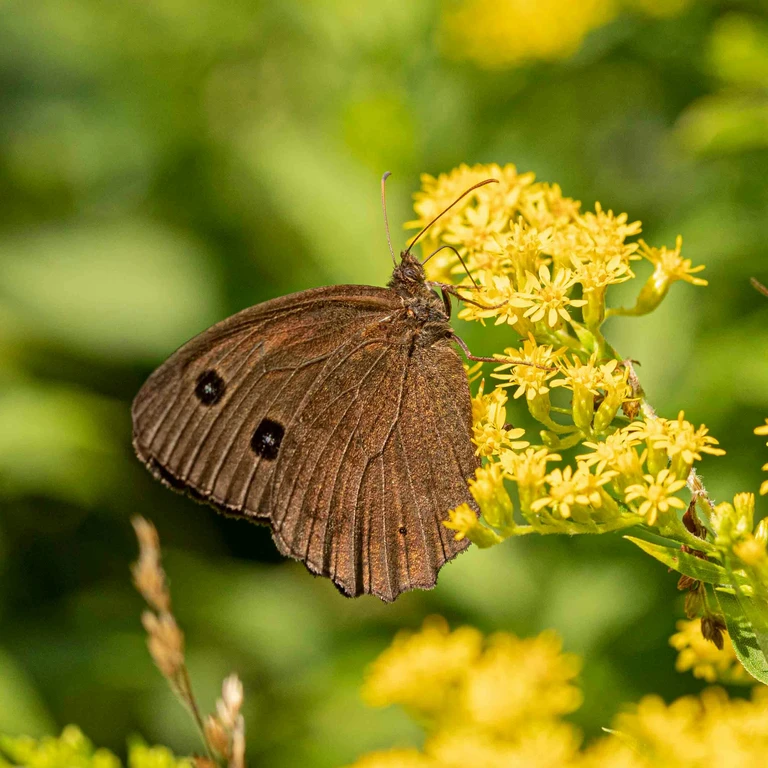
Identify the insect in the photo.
Minois dryas
